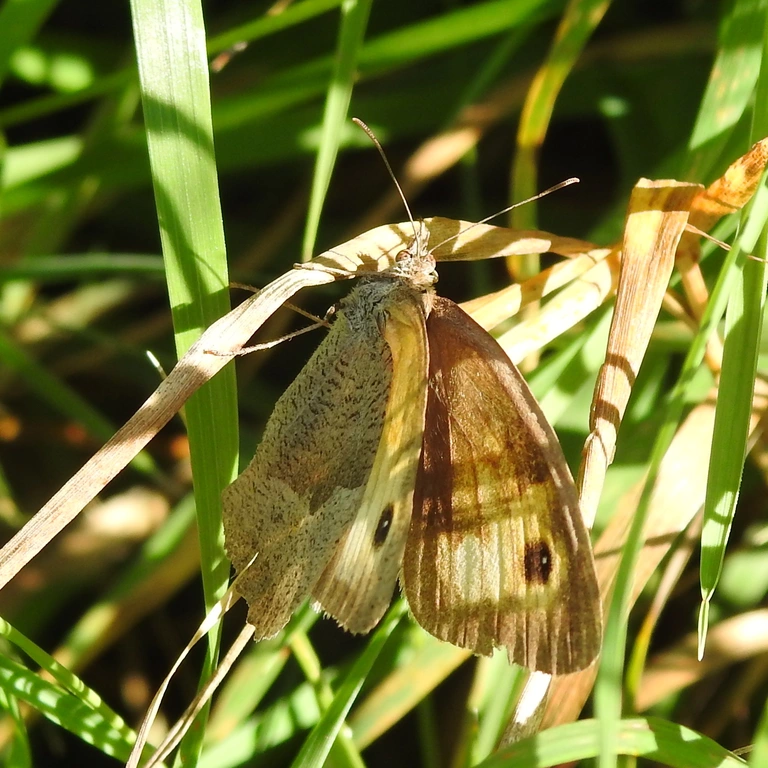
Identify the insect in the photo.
Maniola jurtina
